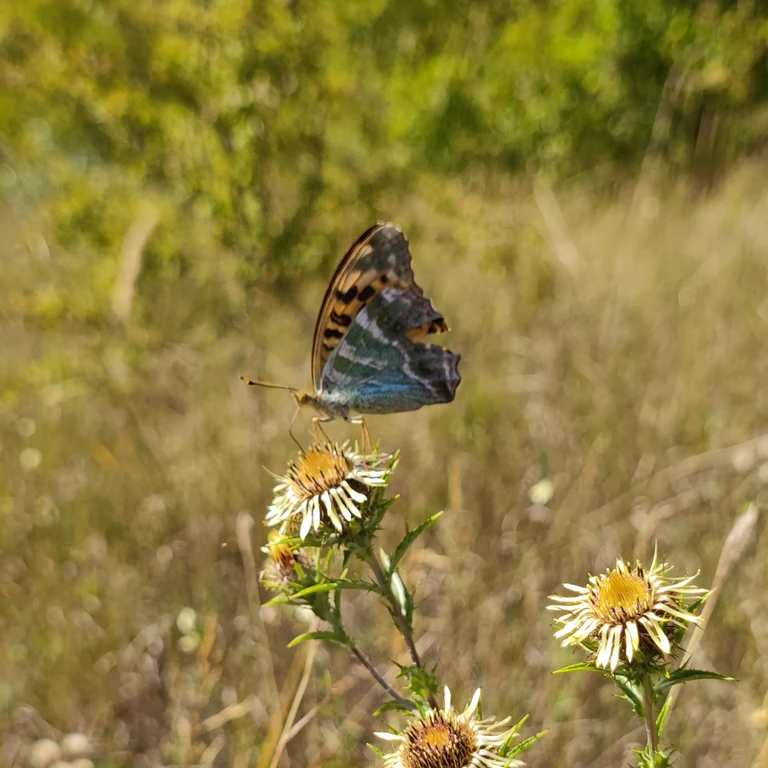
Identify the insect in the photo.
Argynnis paphia
